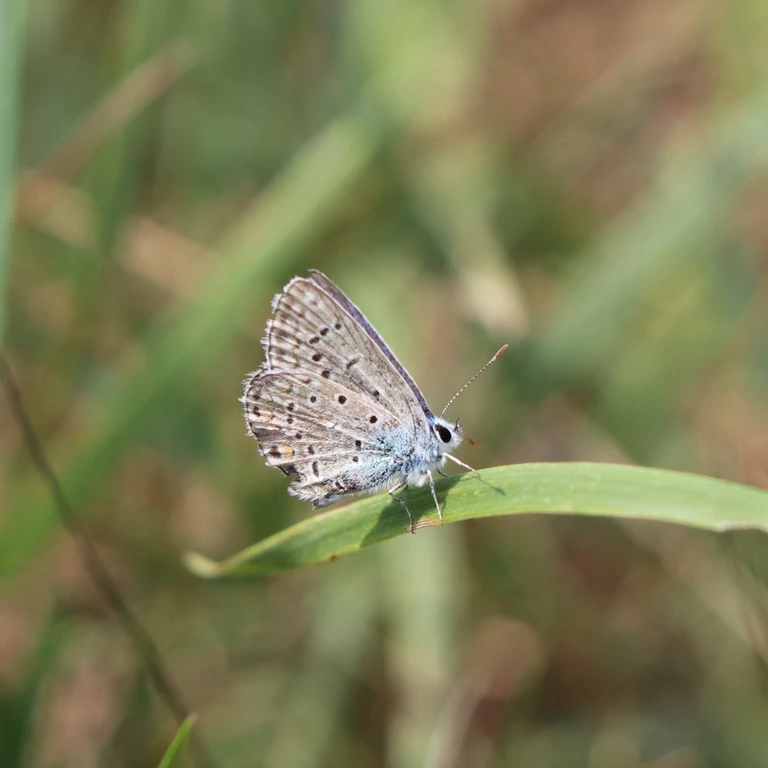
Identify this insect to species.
Polyommatus icarus
